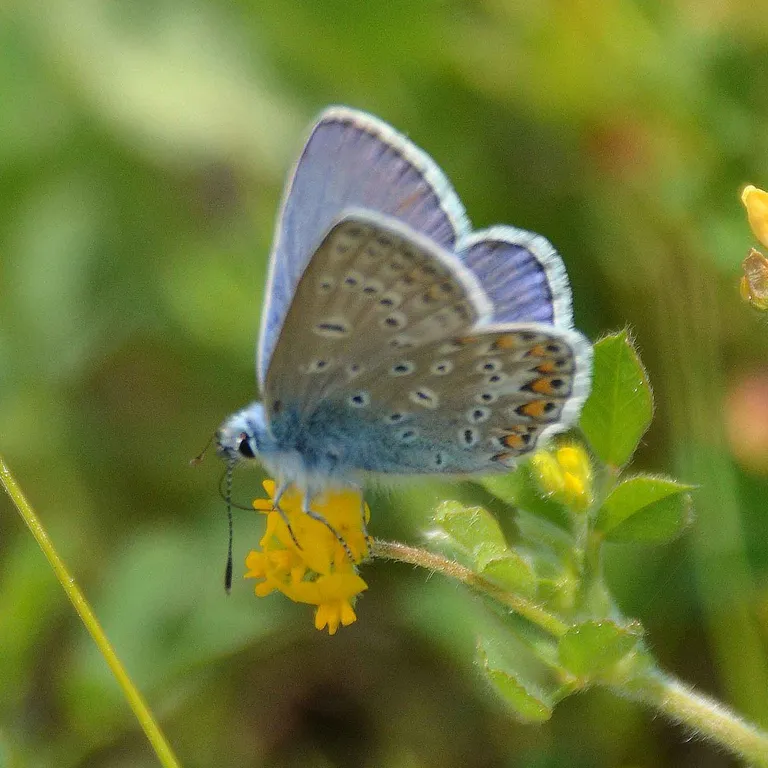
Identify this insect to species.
Polyommatus icarus
